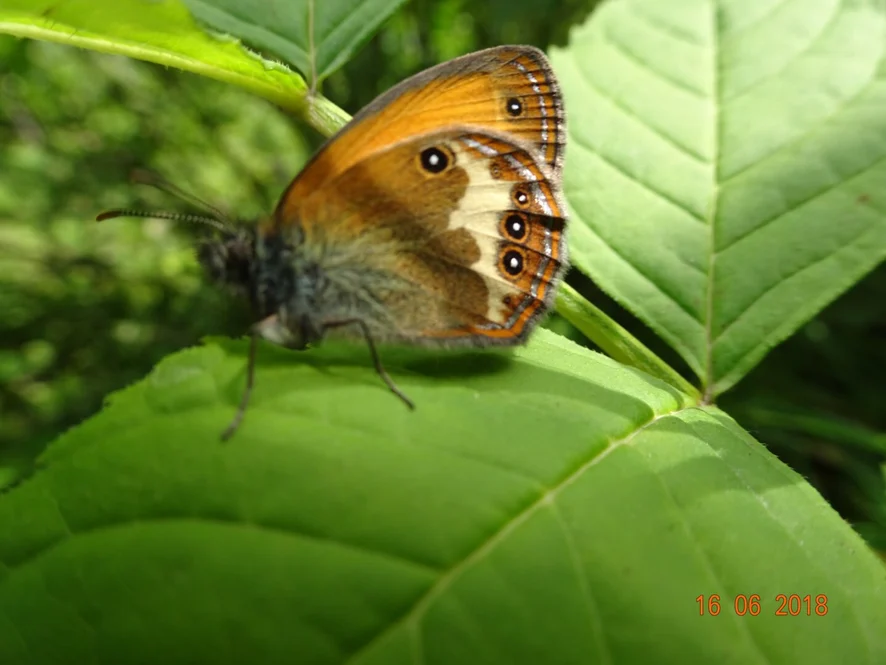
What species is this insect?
Coenonympha arcania
